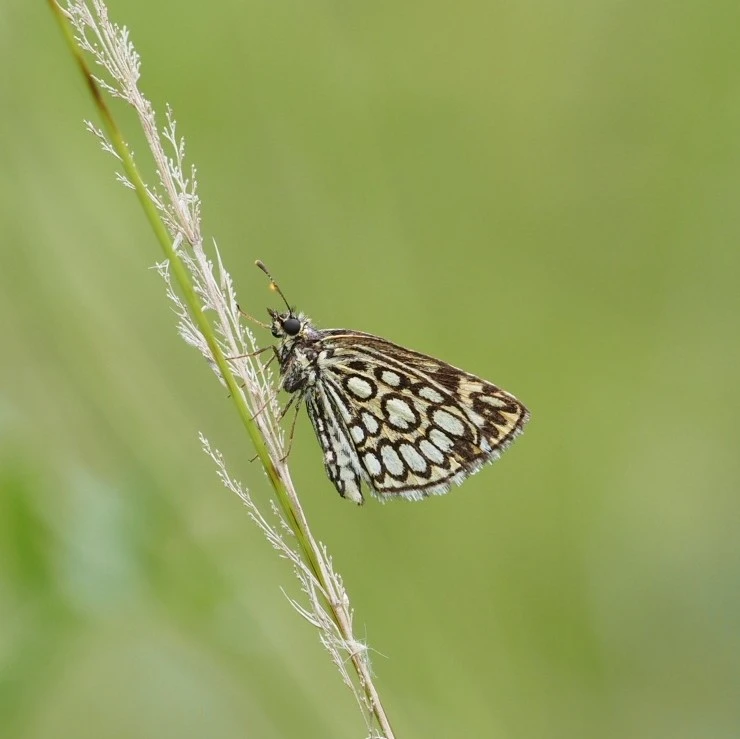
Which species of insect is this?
Heteropterus morpheus
